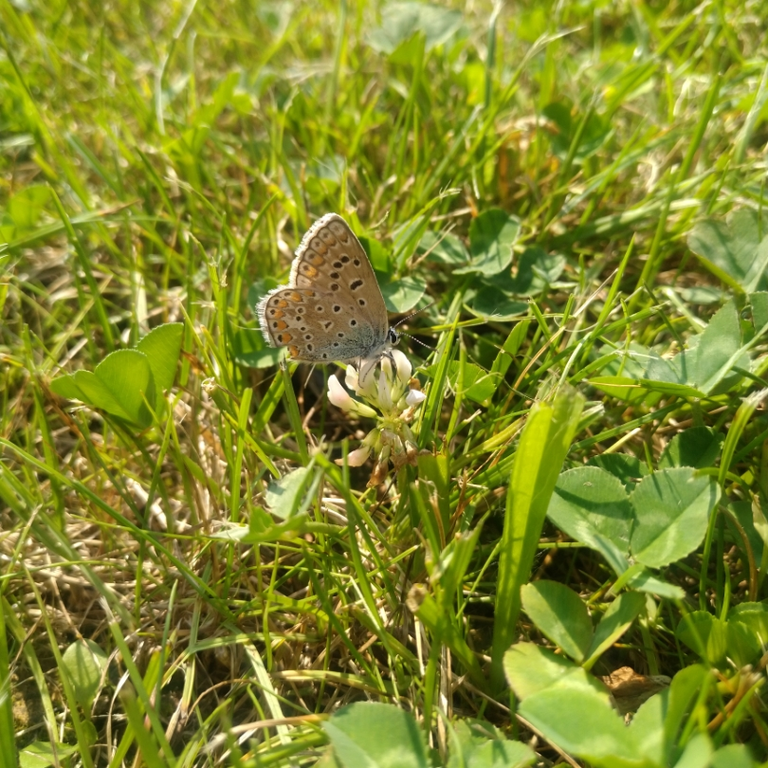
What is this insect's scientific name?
Polyommatus icarus
